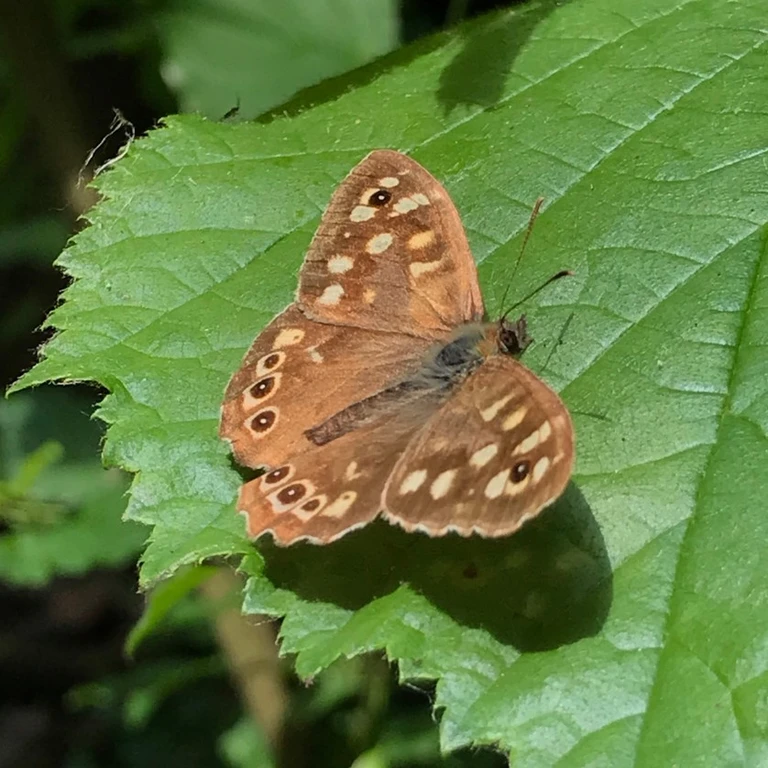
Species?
Pararge aegeria
